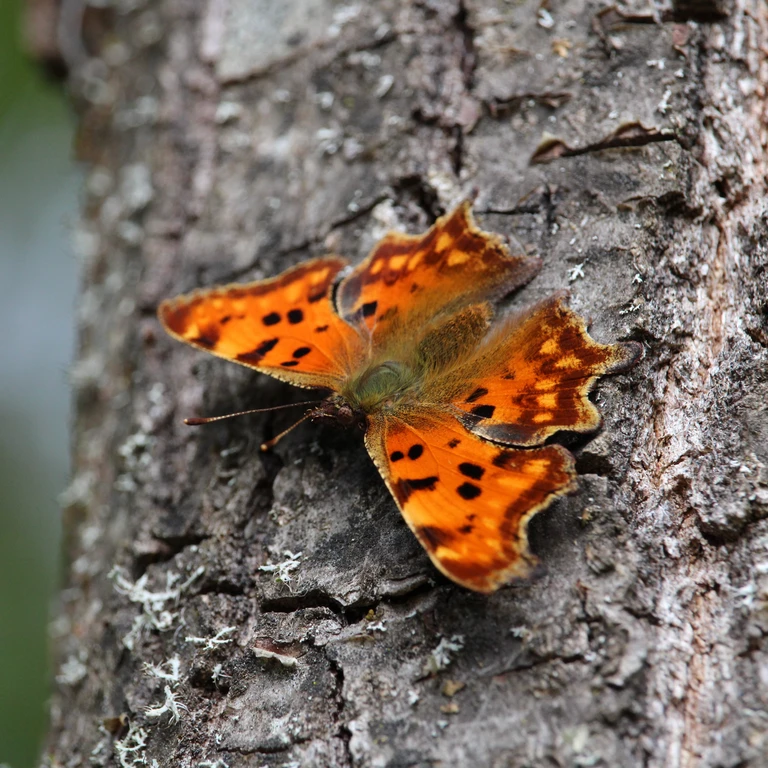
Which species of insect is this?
Polygonia c-album
